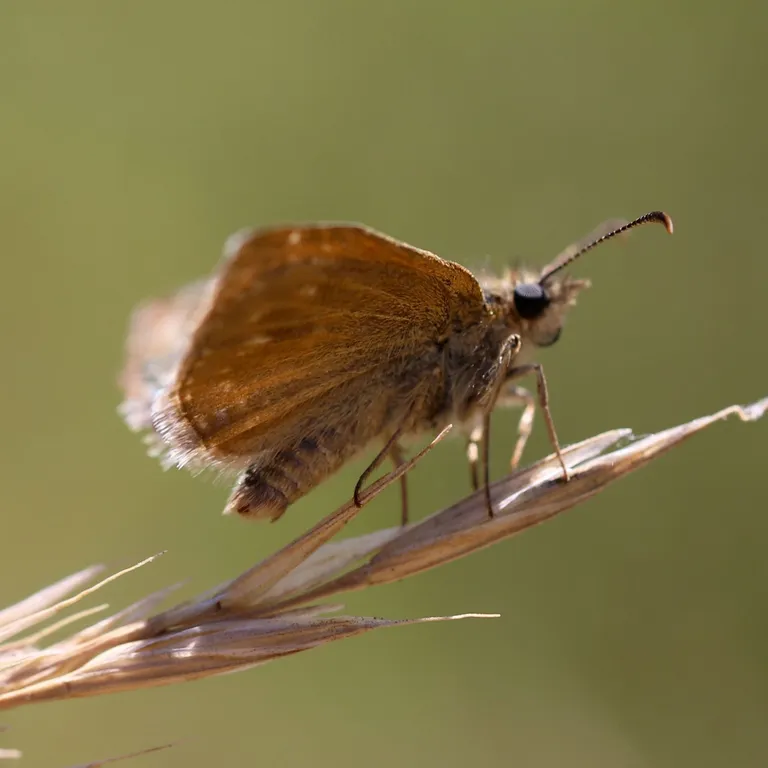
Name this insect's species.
Erynnis tages
